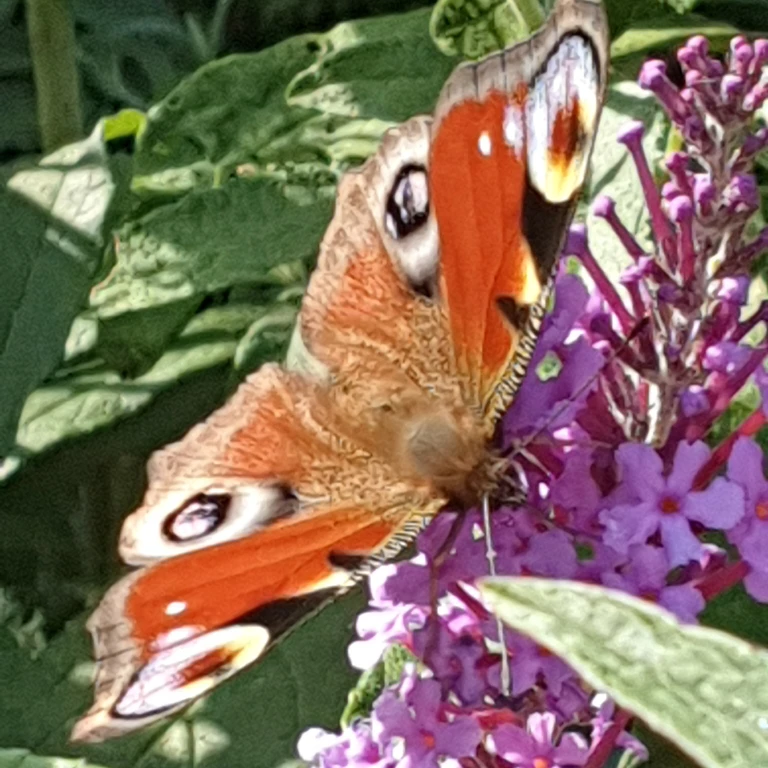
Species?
Aglais io
